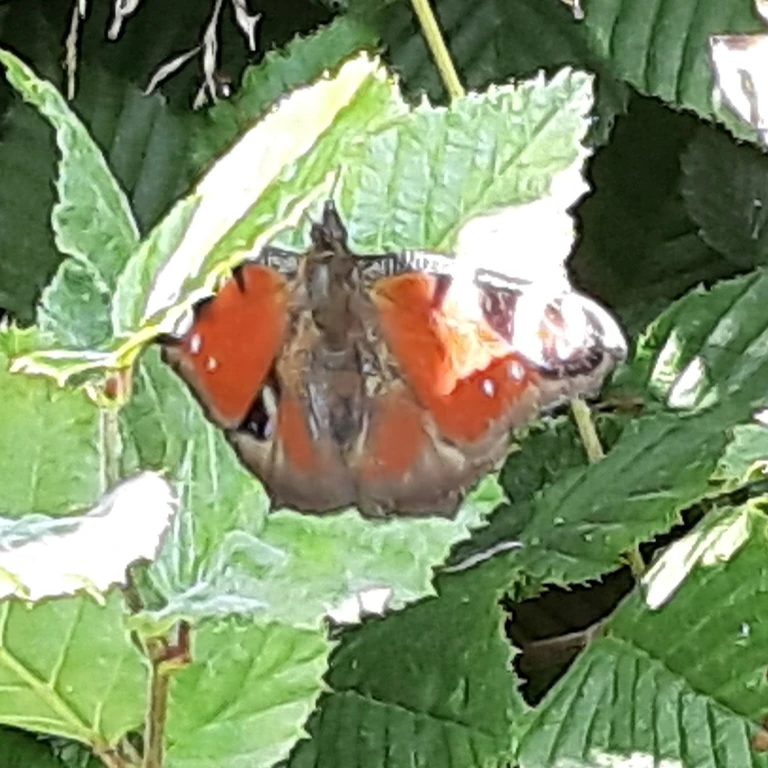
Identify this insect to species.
Aglais io
